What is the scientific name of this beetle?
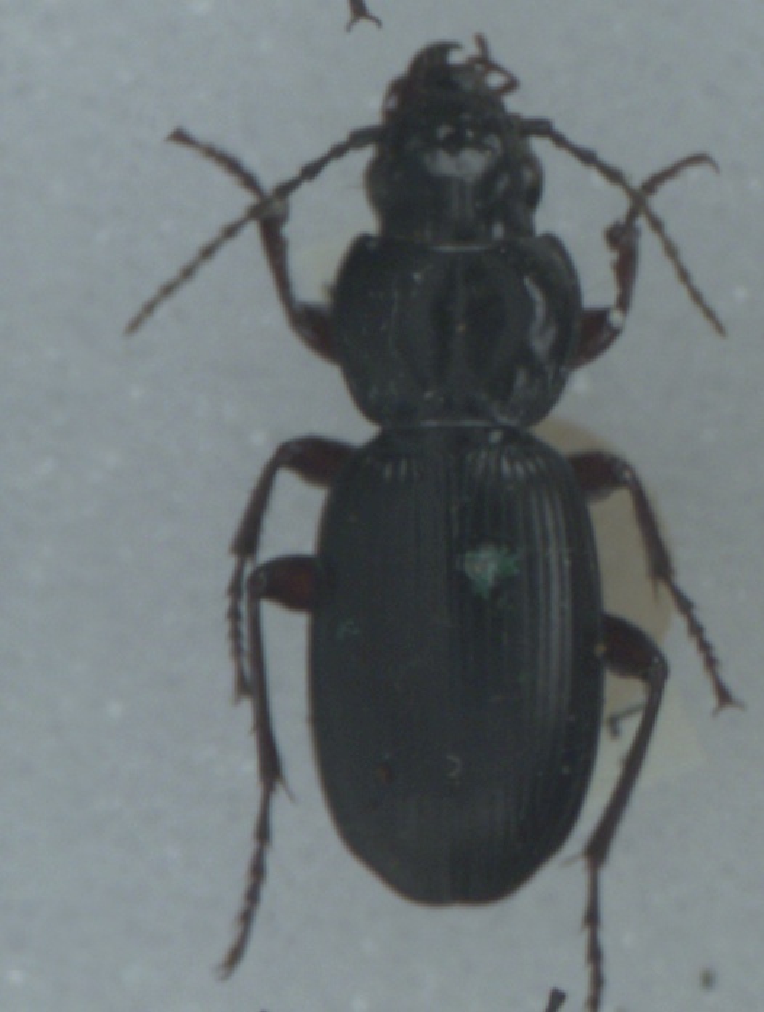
Pterostichus madidus
